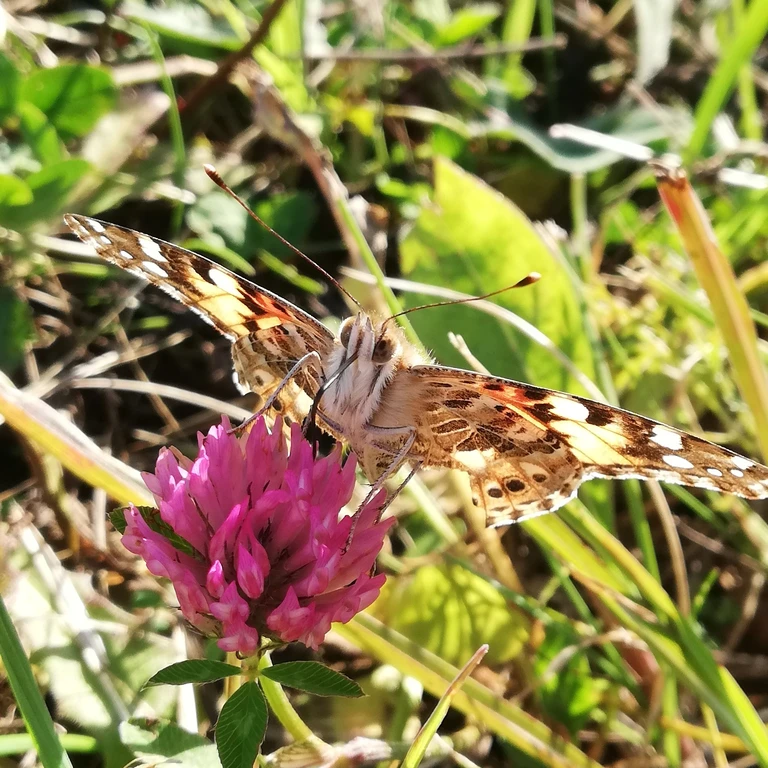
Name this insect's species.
Vanessa cardui
